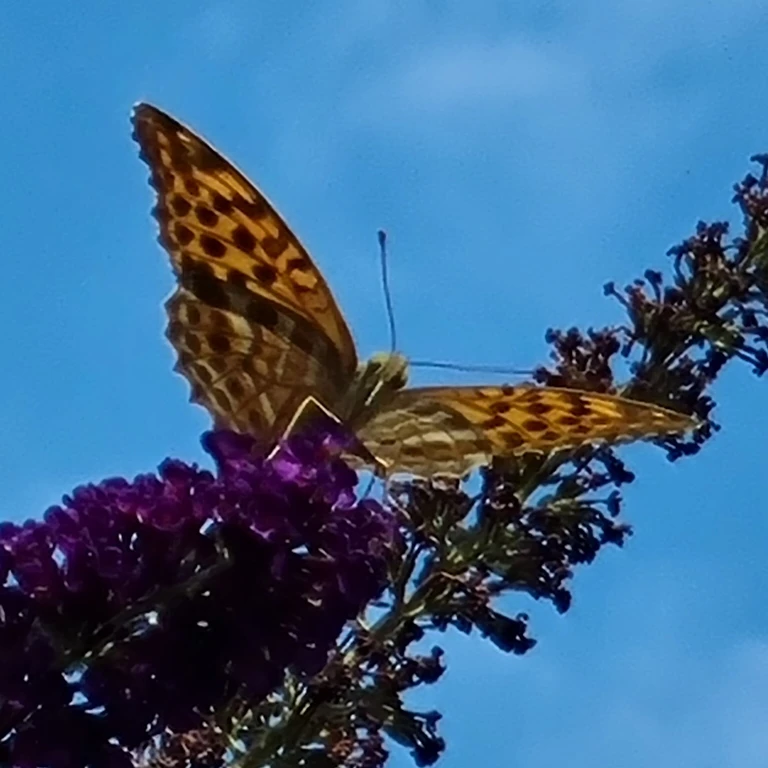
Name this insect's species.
Argynnis paphia
